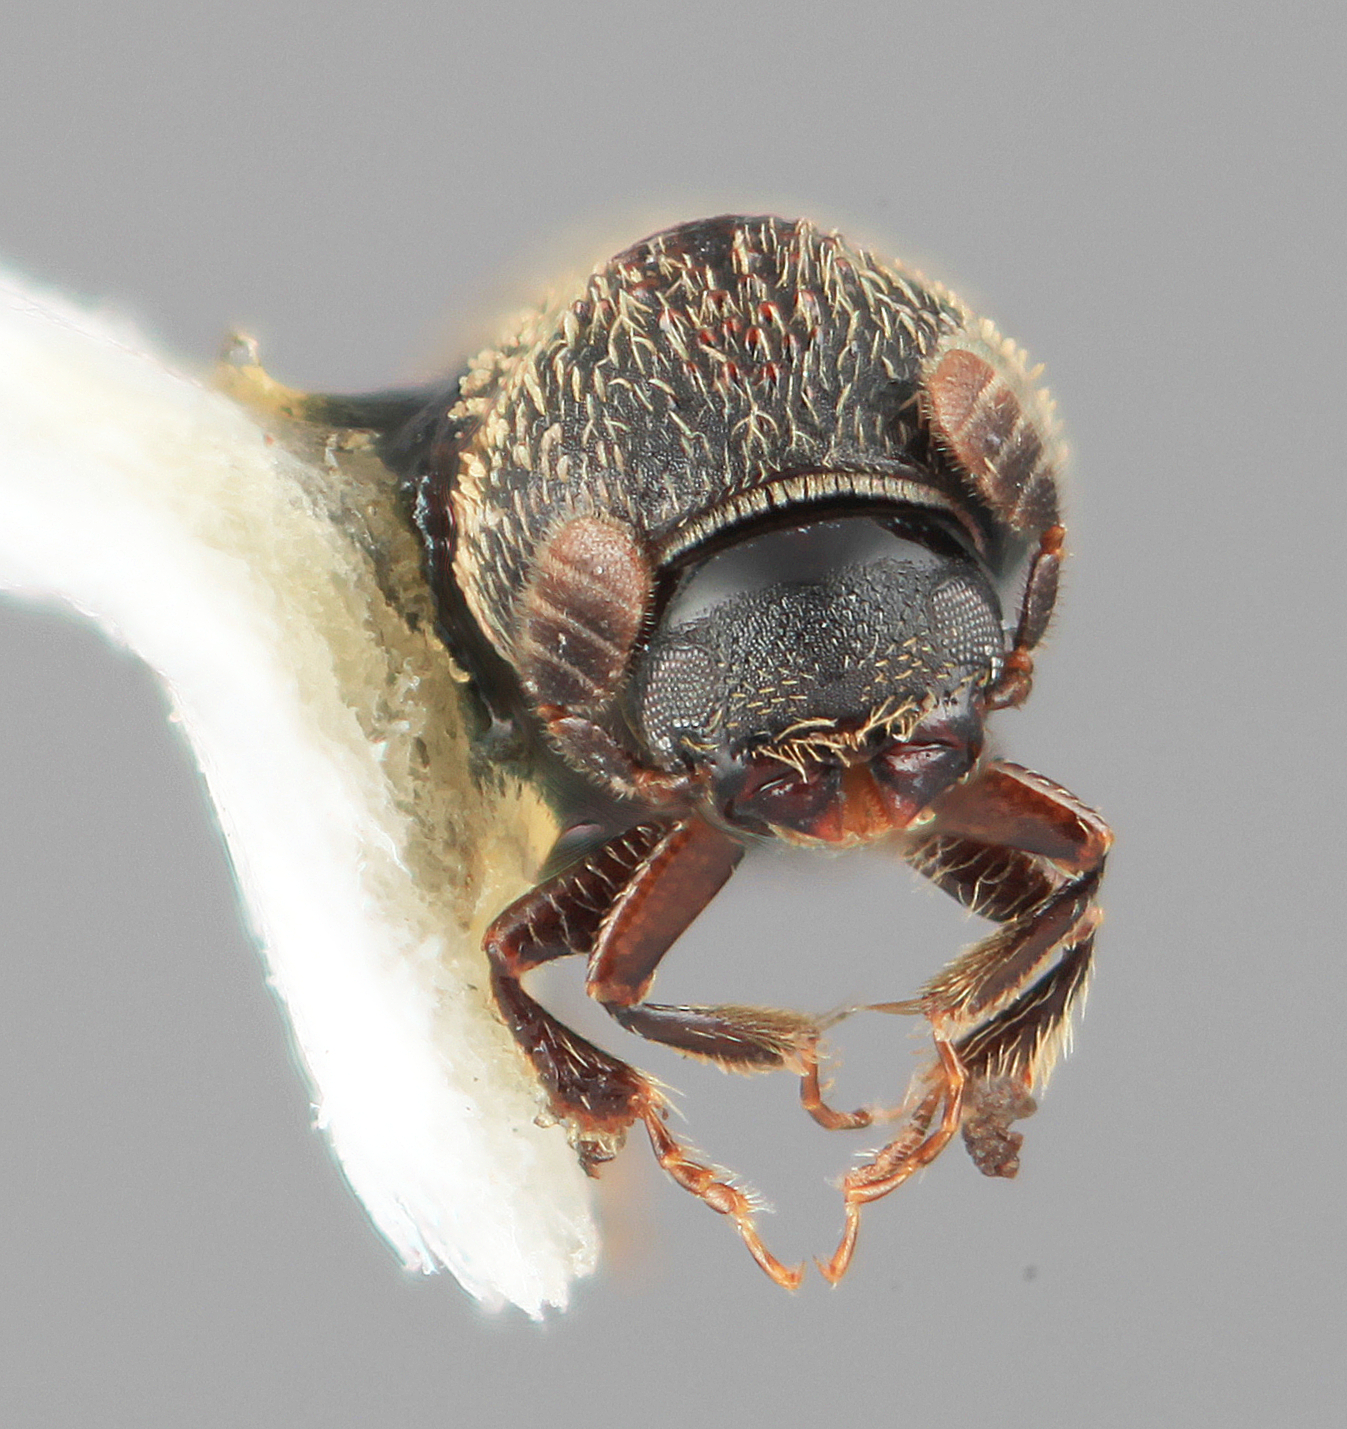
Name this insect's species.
Phacrylus pruni
